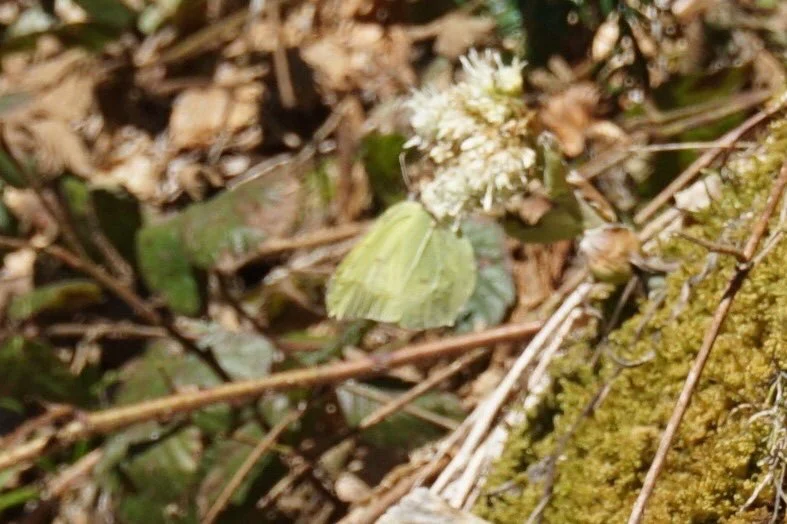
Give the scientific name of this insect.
Gonepteryx rhamni
